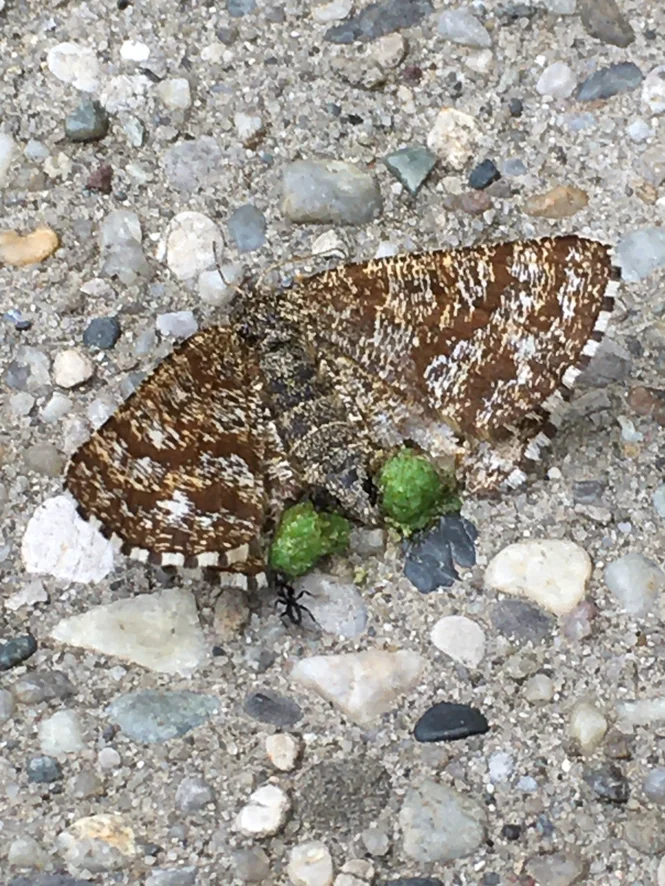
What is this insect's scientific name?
Ematurga atomaria
